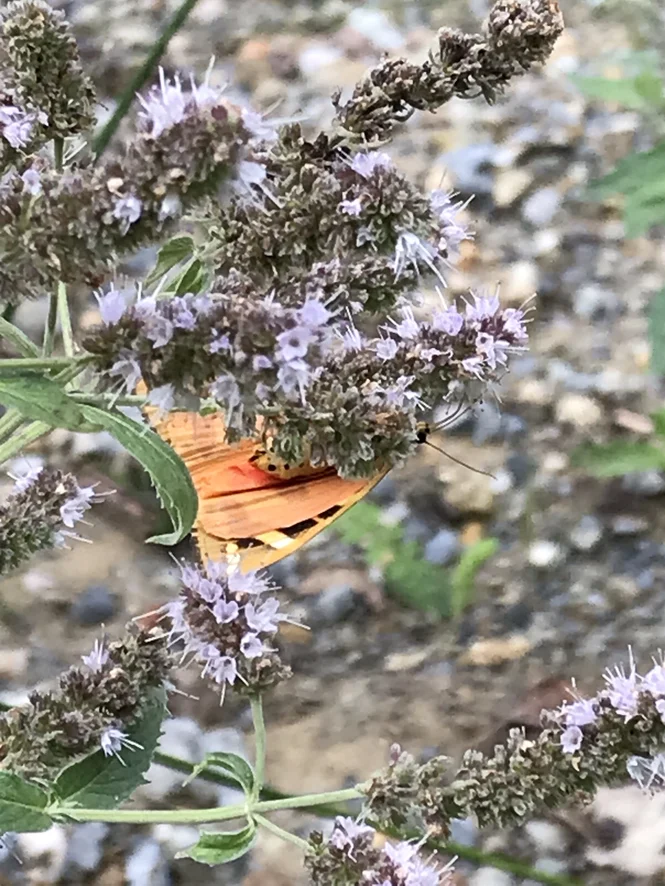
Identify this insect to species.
Euplagia quadripunctaria
